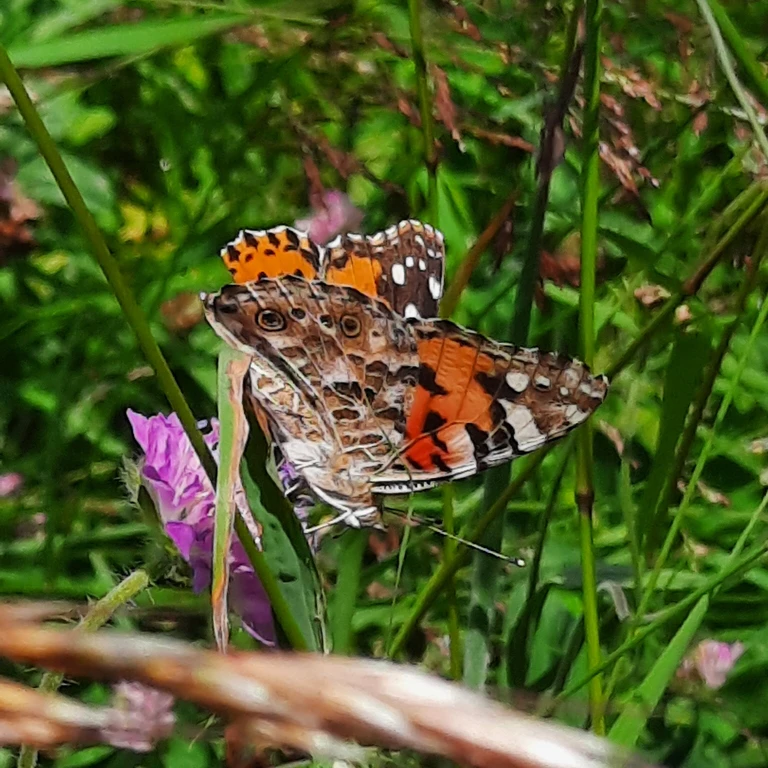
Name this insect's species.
Vanessa cardui
